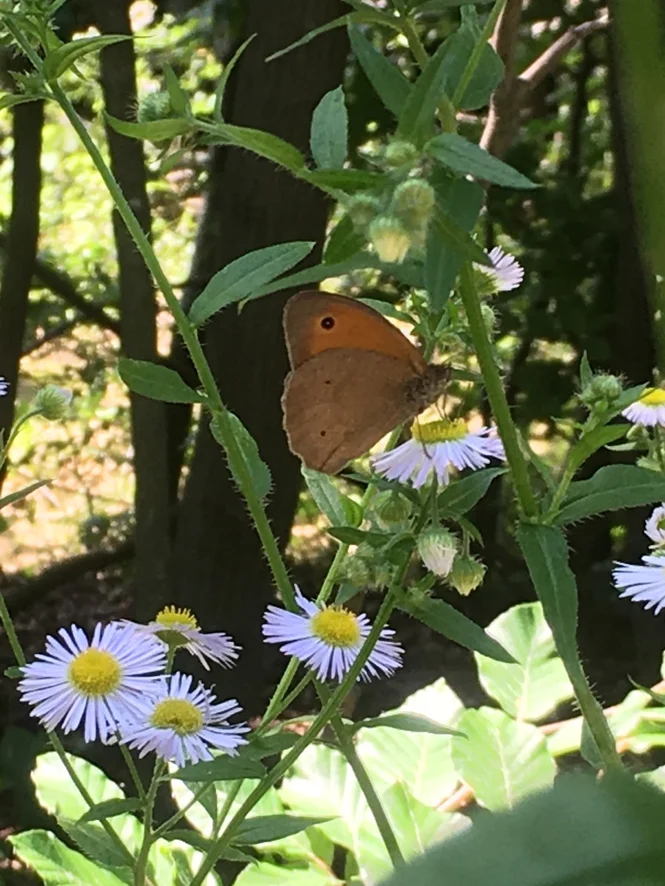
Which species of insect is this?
Maniola jurtina
